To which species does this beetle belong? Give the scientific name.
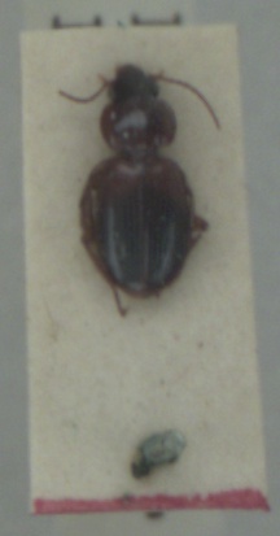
Masoreus wetterhallii
